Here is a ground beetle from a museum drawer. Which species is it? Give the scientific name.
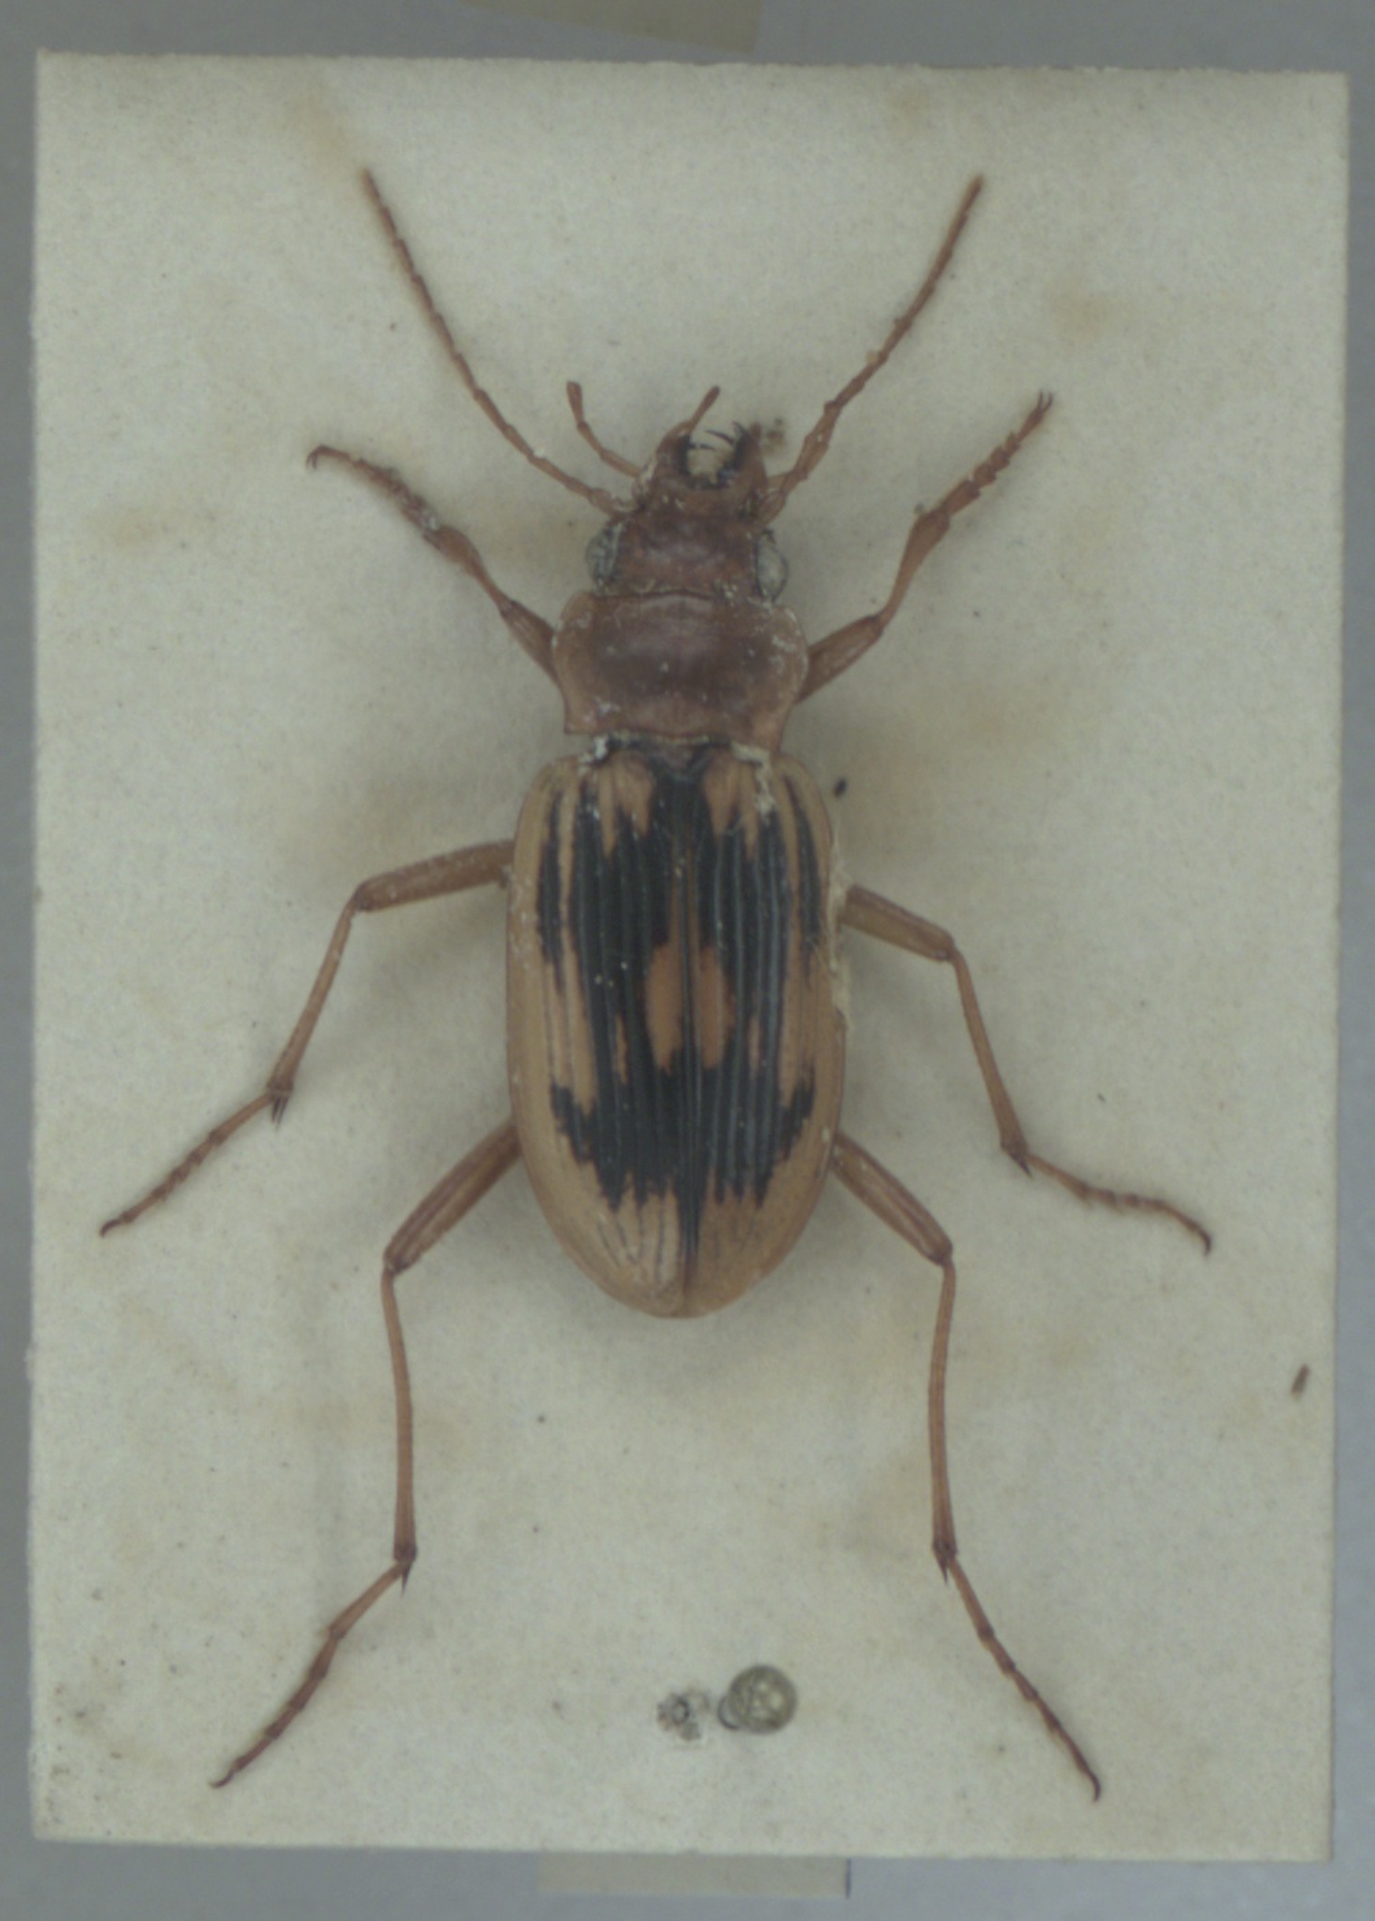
Nebria complanata
